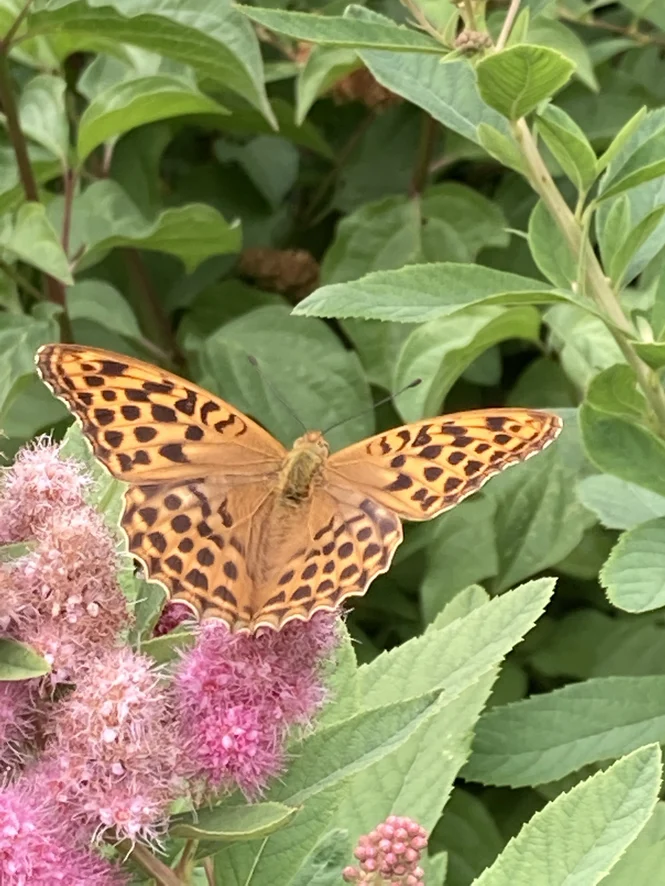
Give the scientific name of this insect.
Argynnis paphia
